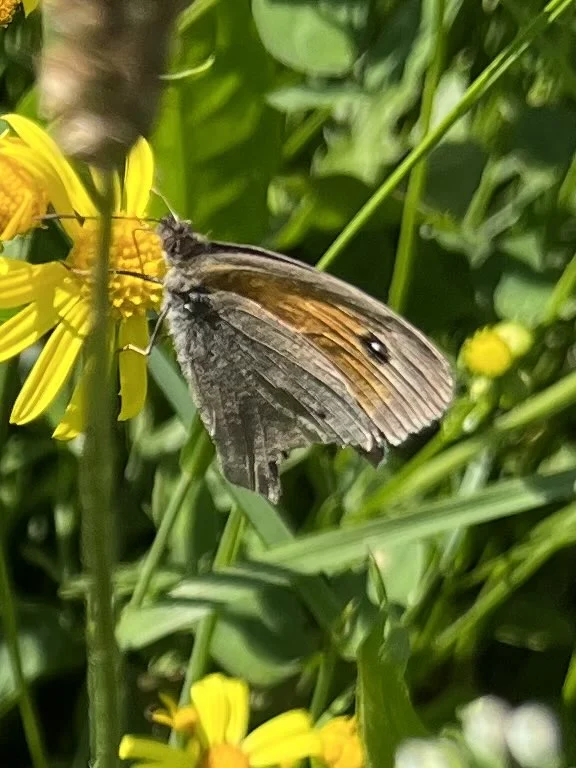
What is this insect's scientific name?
Maniola jurtina
